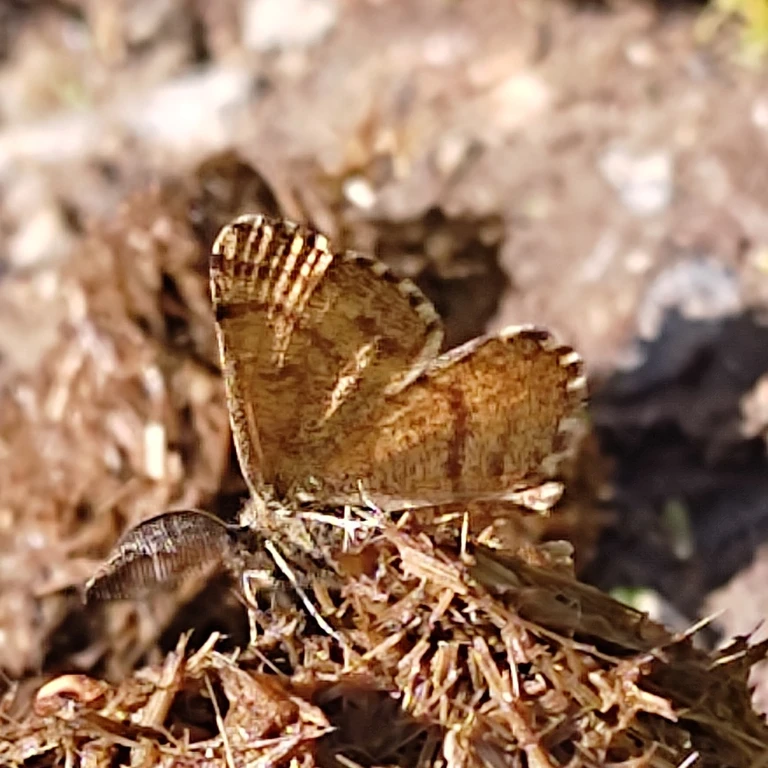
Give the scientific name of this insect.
Ematurga atomaria
